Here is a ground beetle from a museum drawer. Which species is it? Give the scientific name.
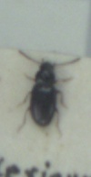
Elaphropus walkerianus
